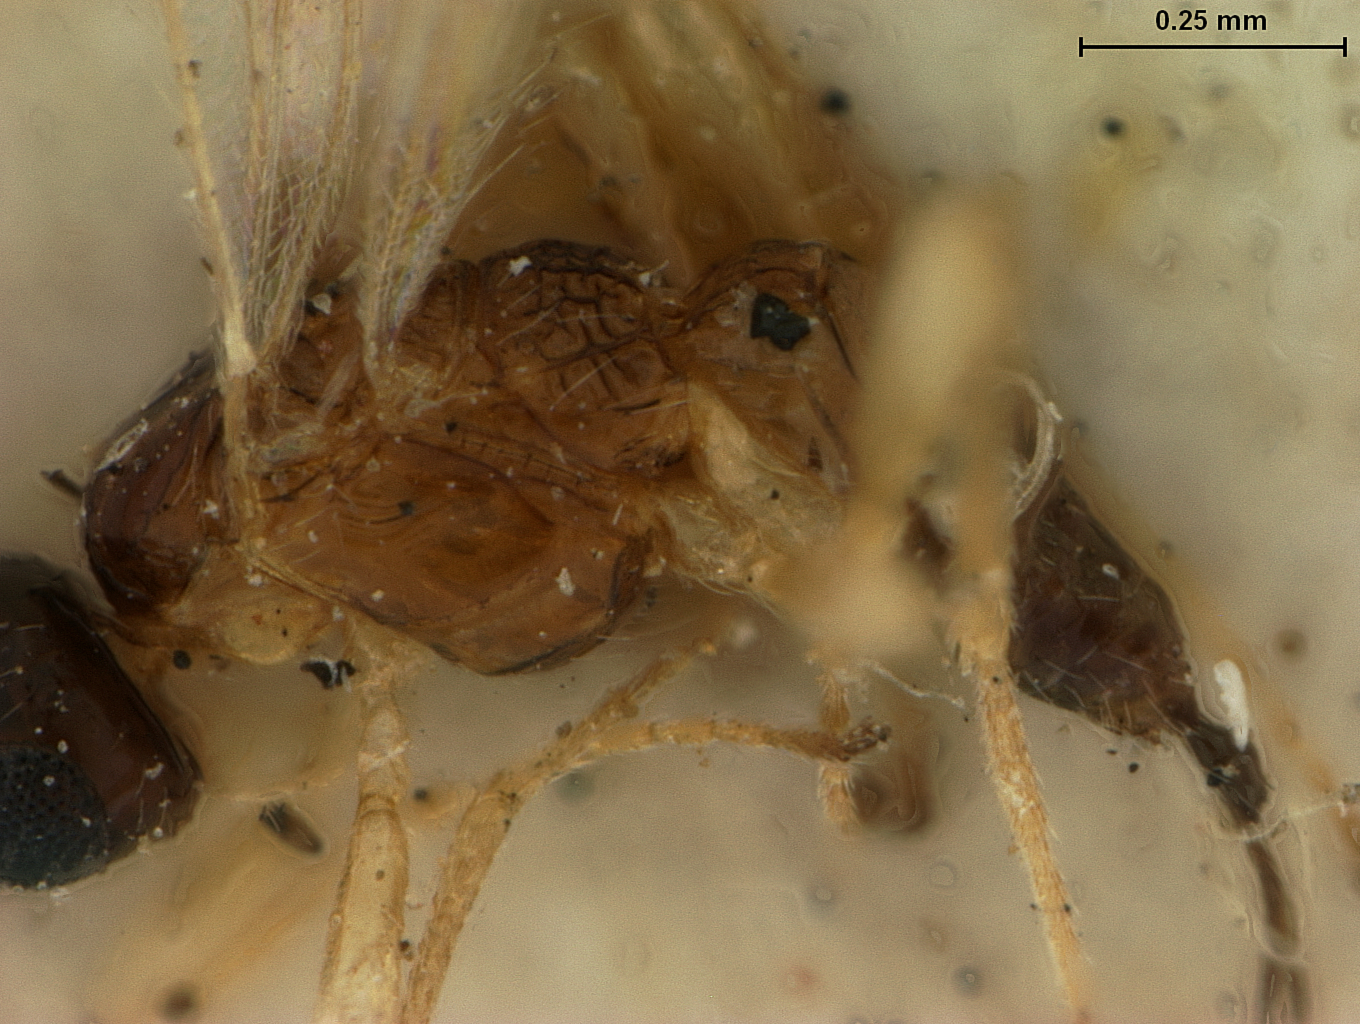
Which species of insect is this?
Mirax aspidiscae
